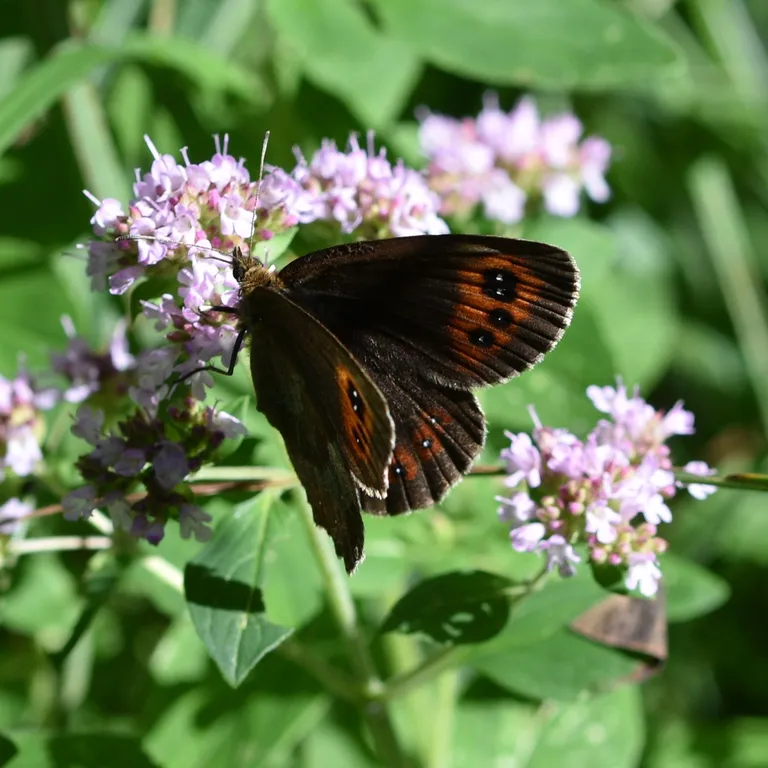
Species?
Erebia aethiops
